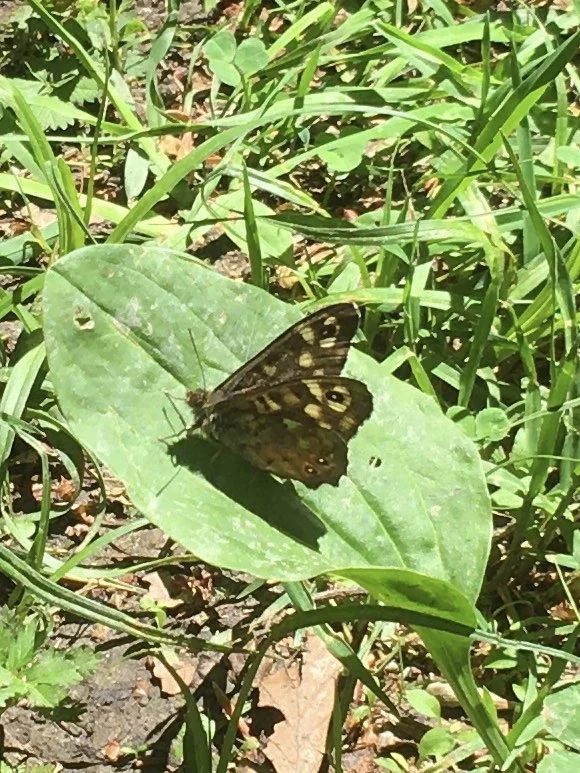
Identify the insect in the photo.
Pararge aegeria
